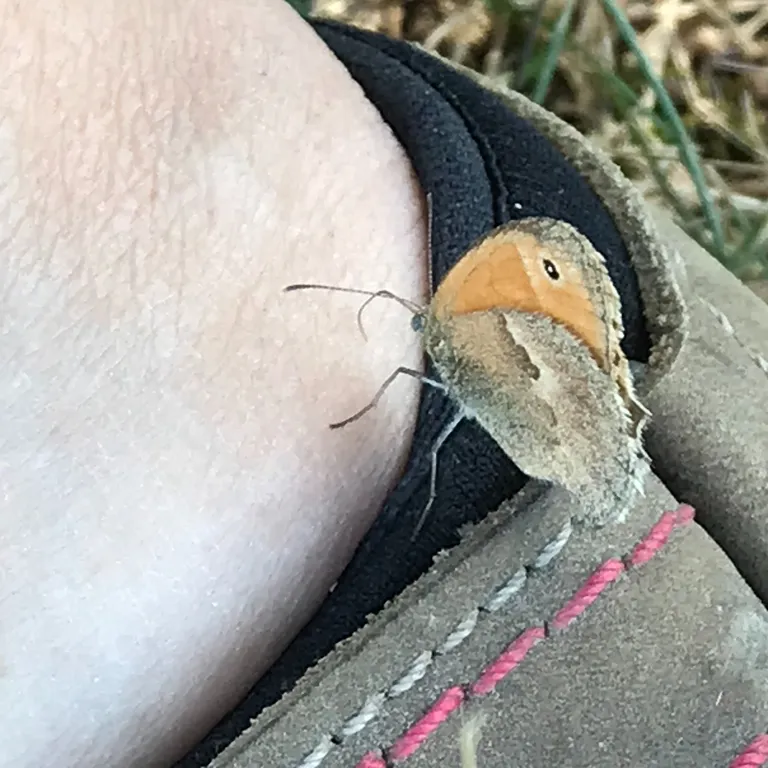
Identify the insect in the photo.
Coenonympha pamphilus
